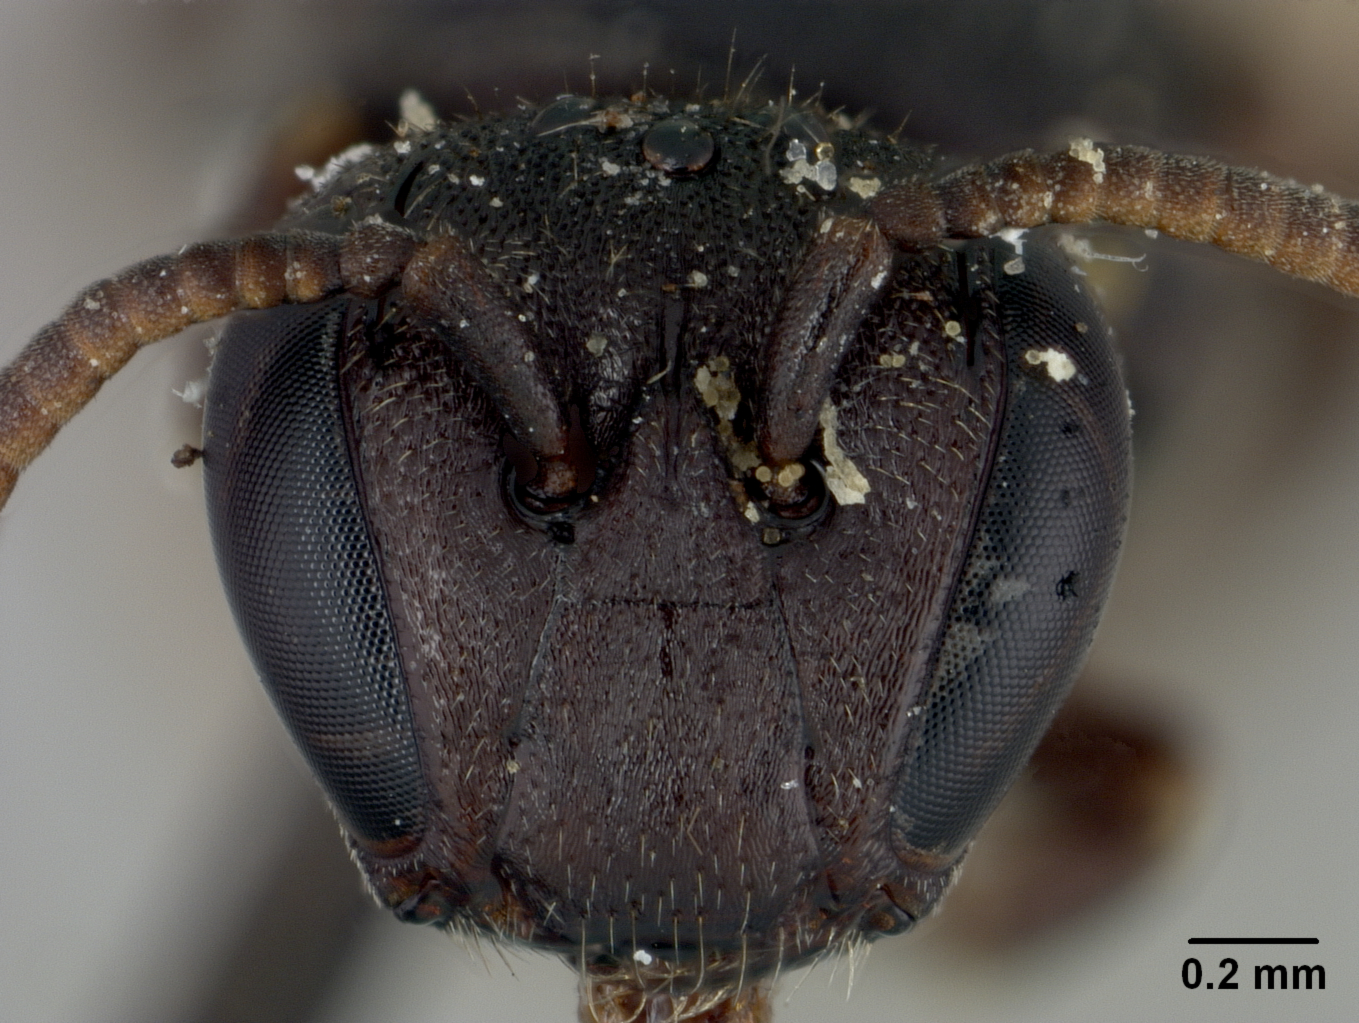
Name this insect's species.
Prosopis personatellus
